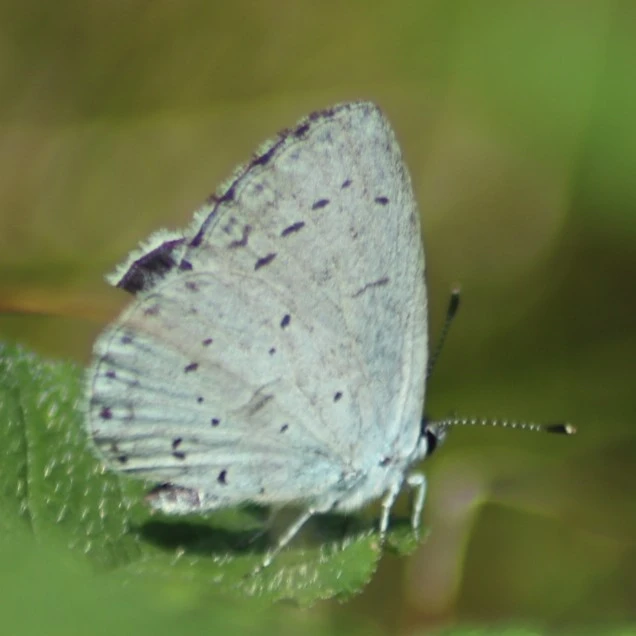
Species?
Celastrina argiolus
